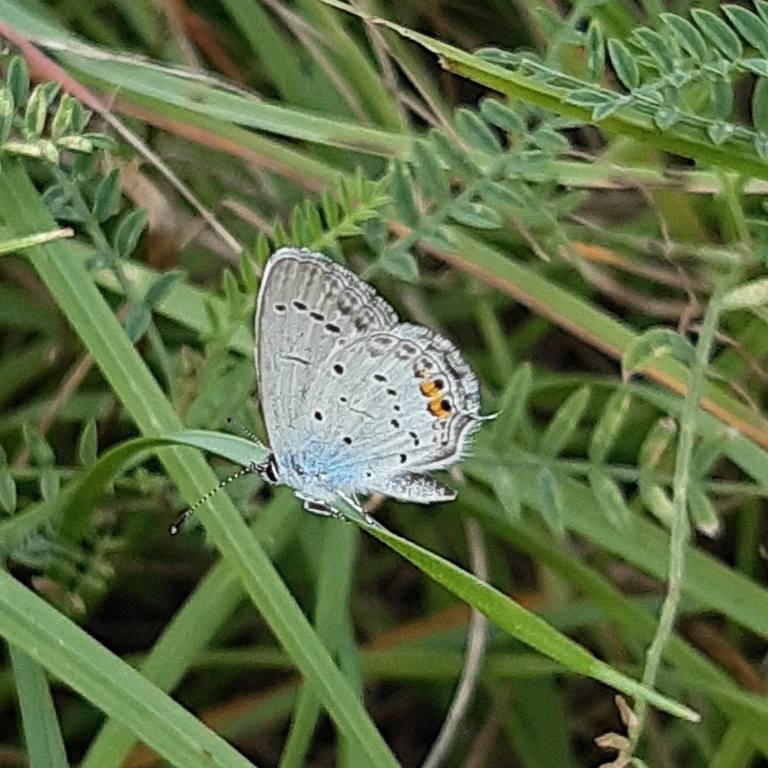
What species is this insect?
Cupido argiades (also Elkalyce argiades)
